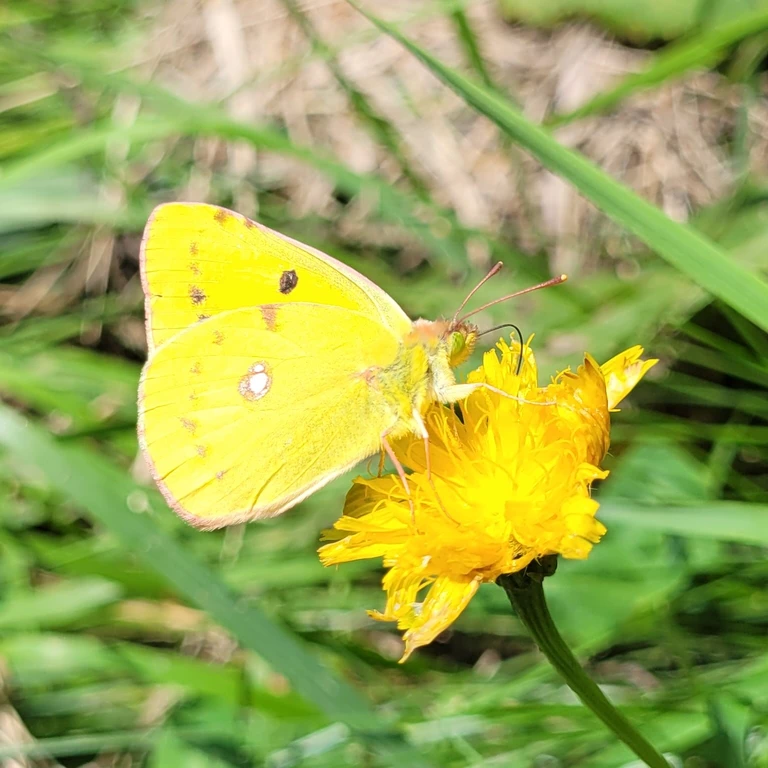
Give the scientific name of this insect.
Colias croceus
